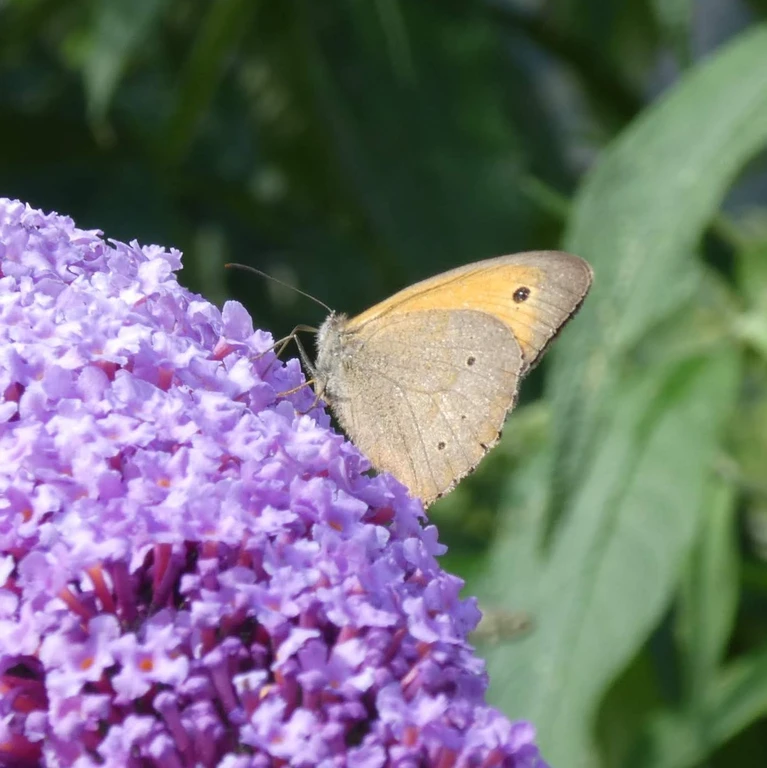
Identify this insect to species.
Maniola jurtina
